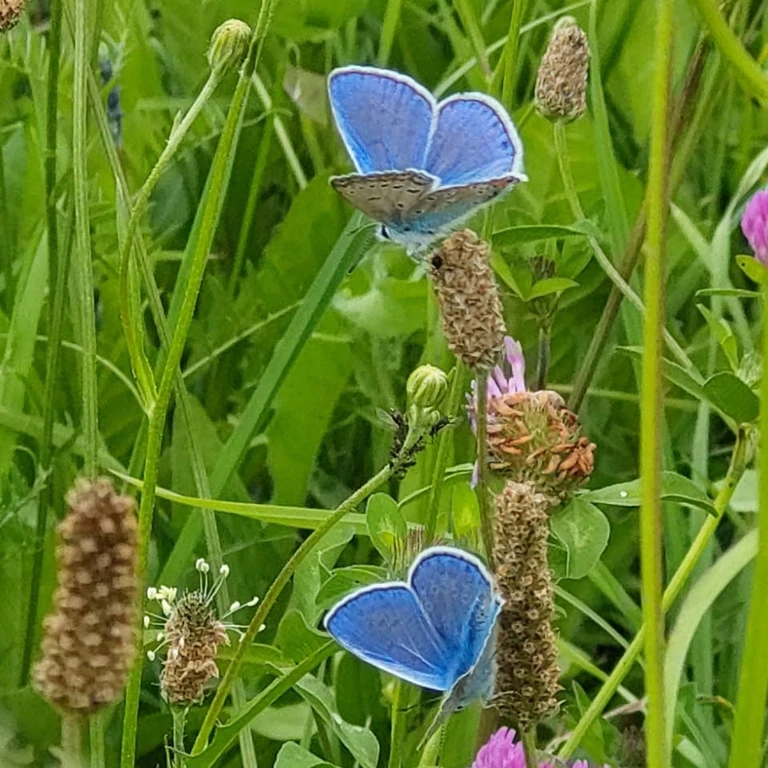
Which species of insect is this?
Polyommatus icarus
